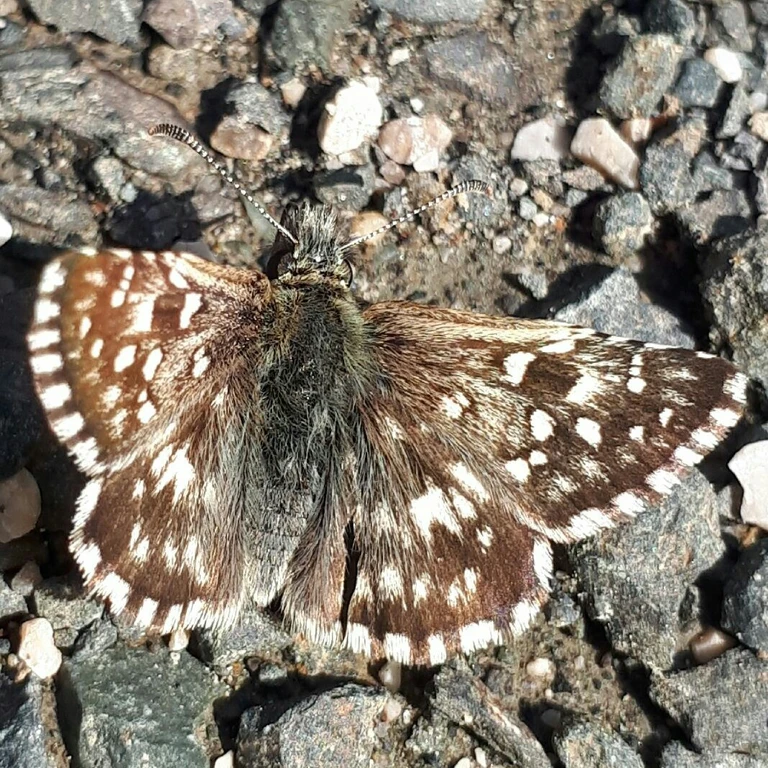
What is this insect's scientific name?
Pyrgus malvae
